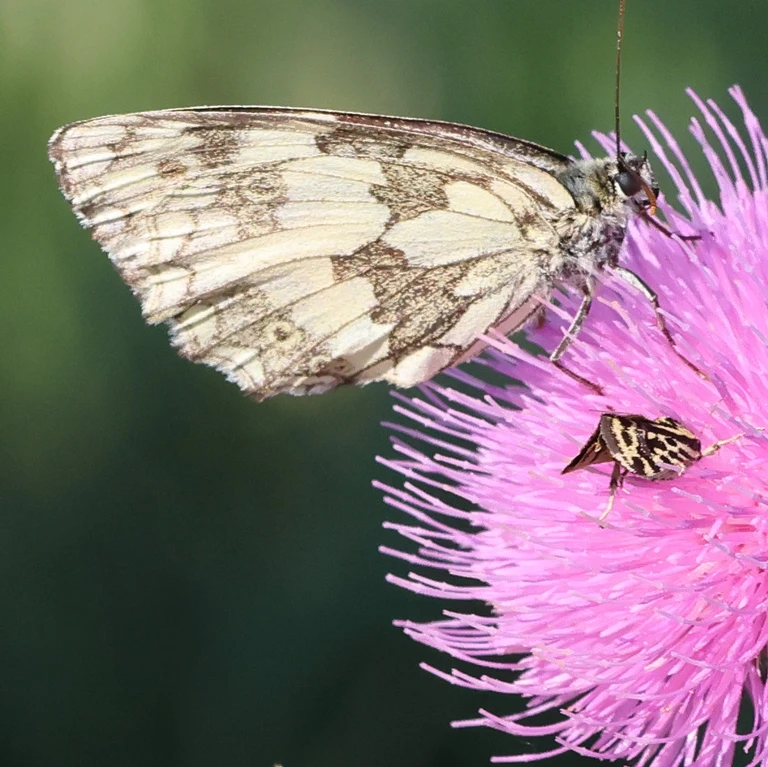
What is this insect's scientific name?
Melanargia galathea
